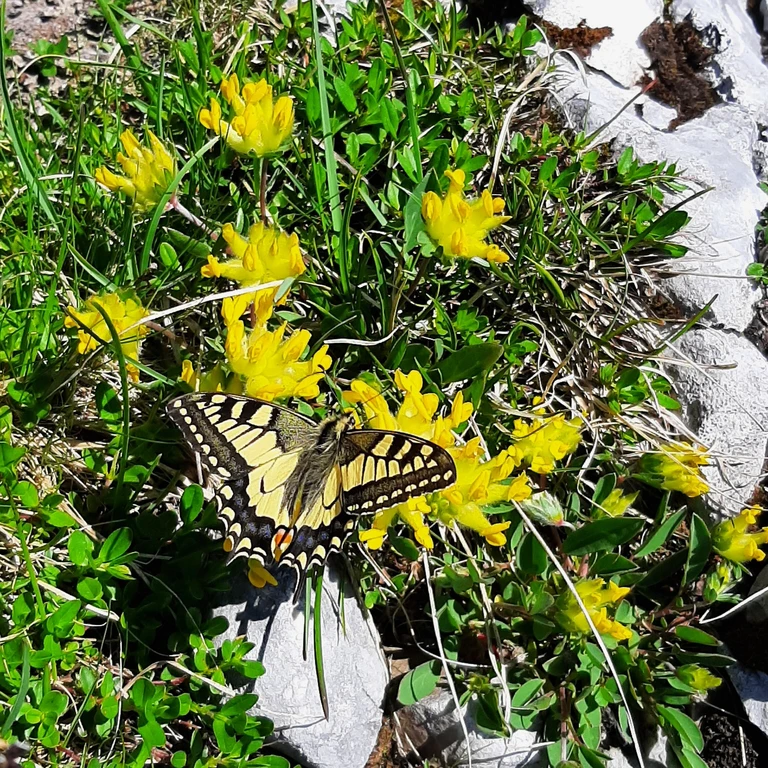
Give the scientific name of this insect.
Papilio machaon
